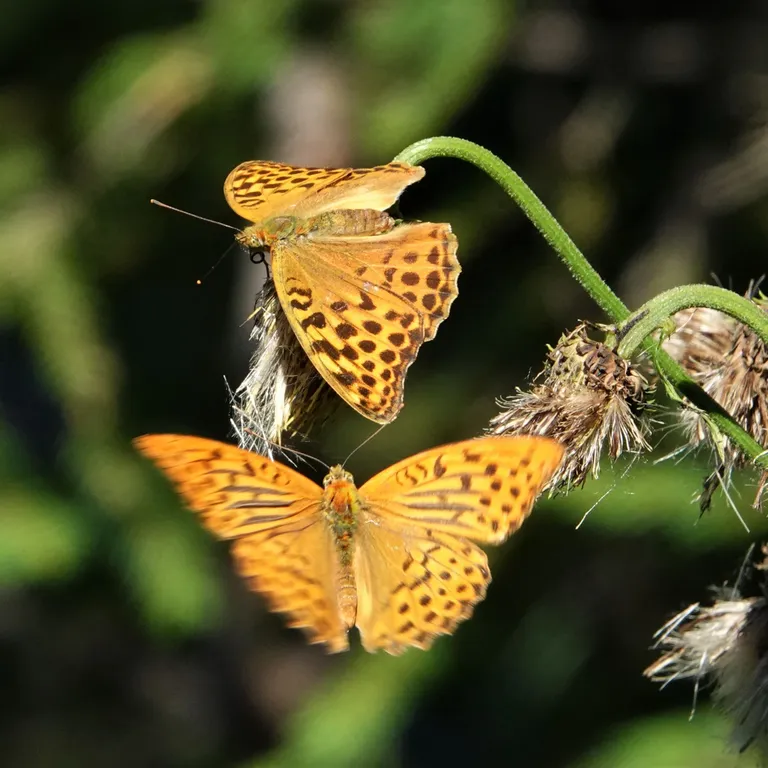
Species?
Argynnis paphia
